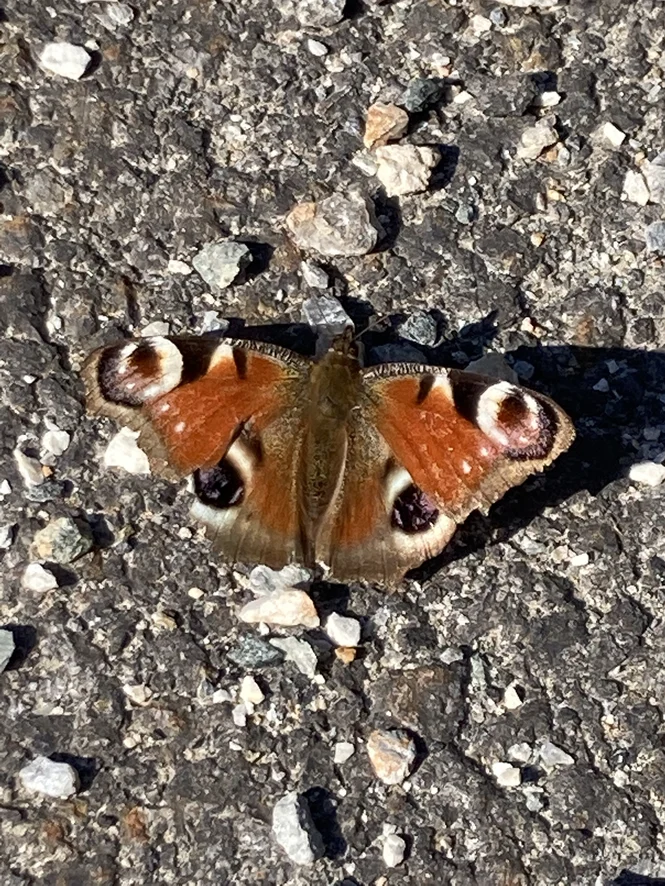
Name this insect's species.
Aglais io
